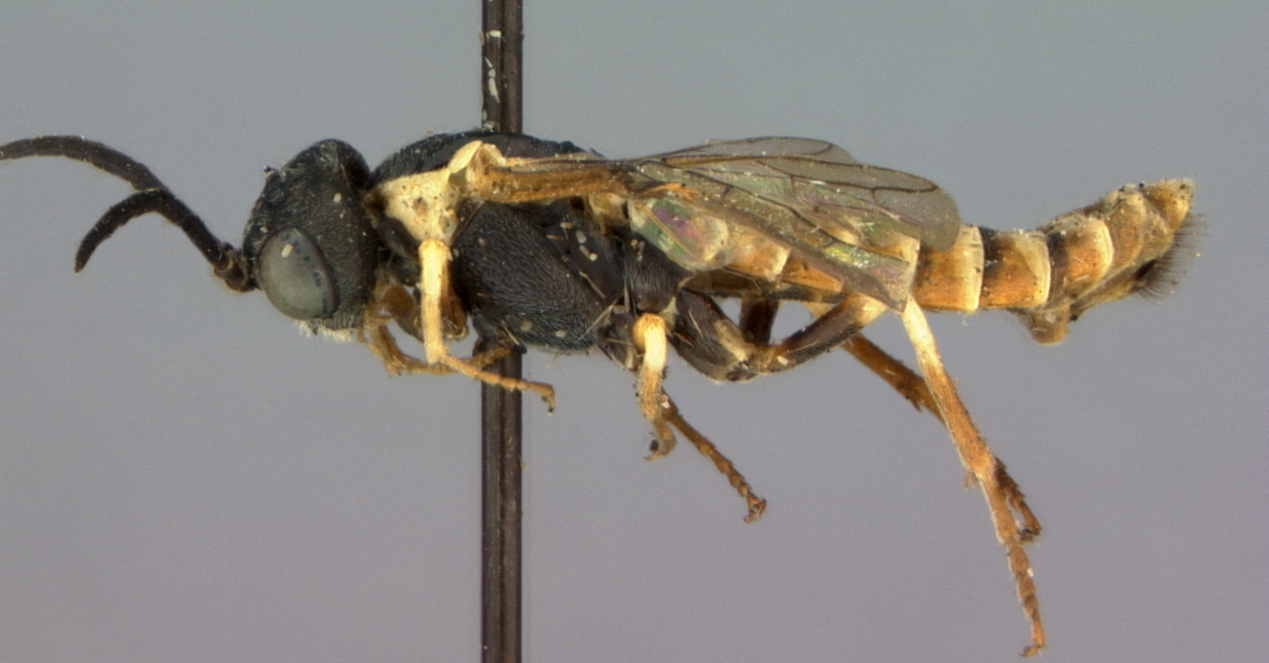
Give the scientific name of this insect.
Strongylogaster alboannulatus
